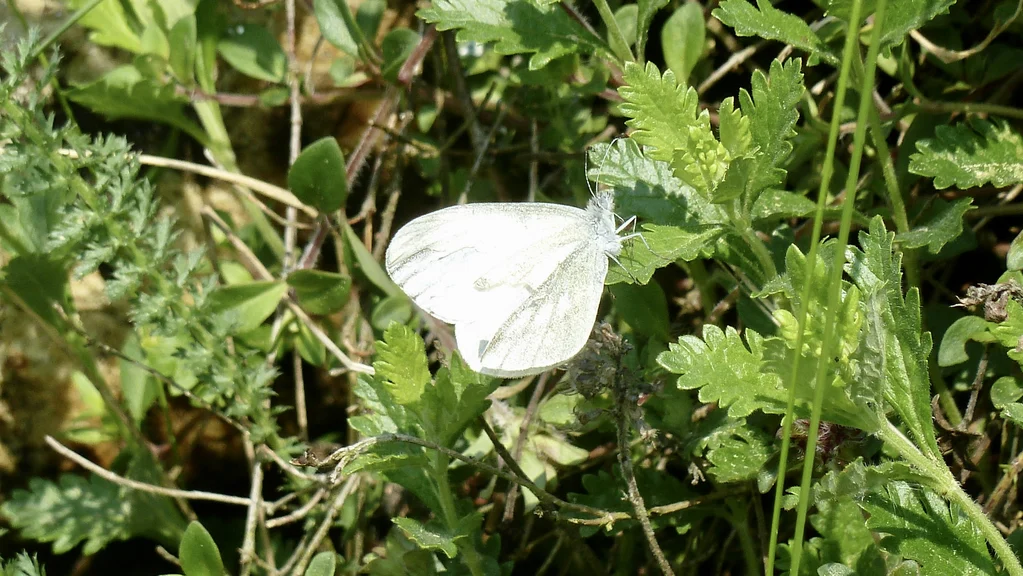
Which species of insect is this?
Leptidea sinapis/juvernica
